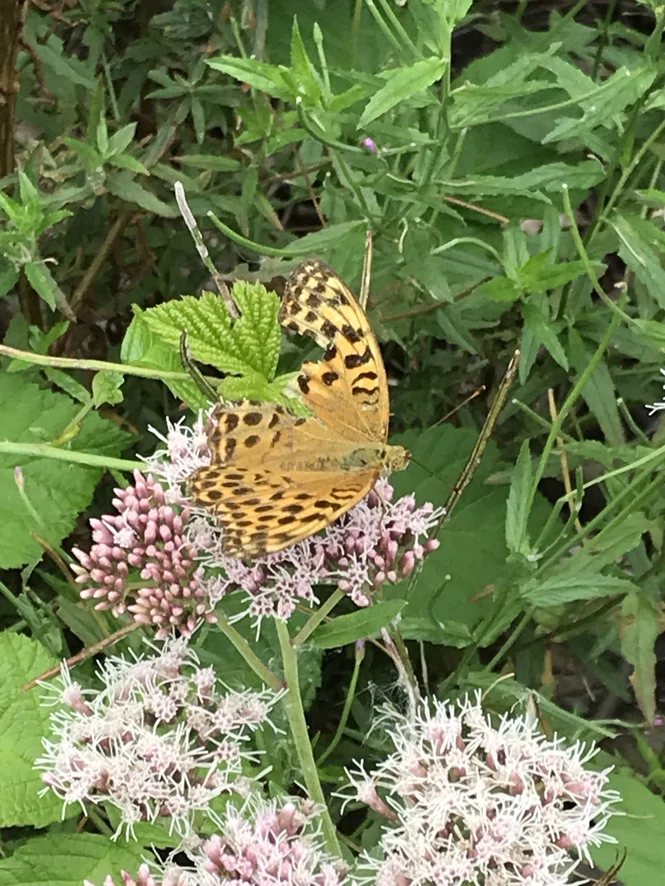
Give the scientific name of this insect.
Argynnis paphia
